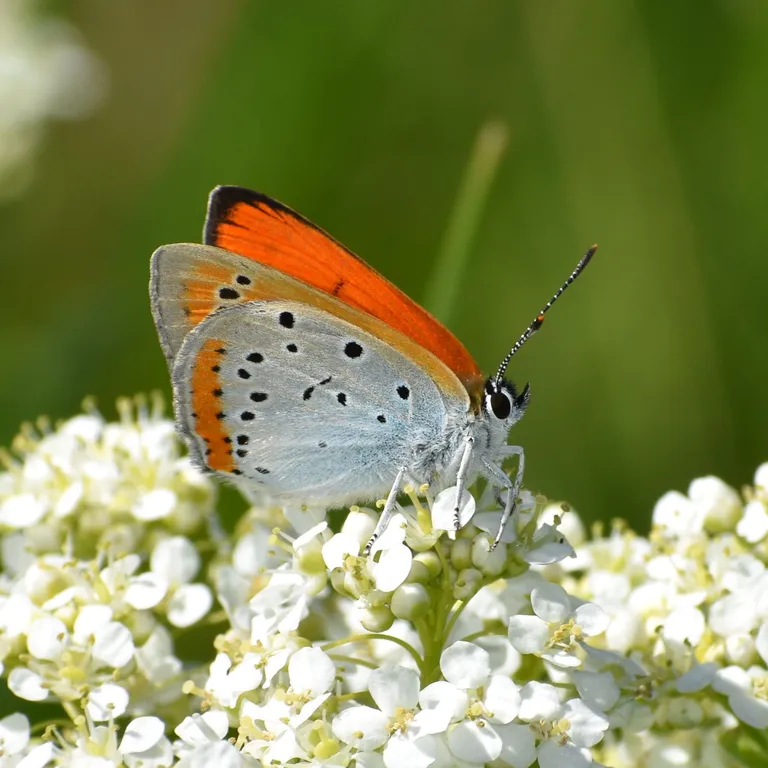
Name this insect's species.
Lycaena dispar
